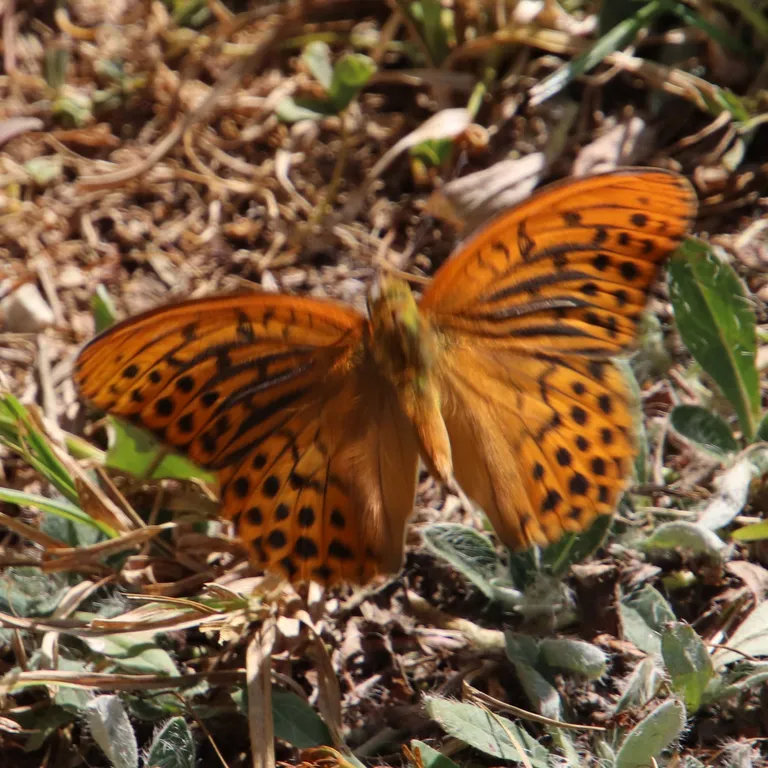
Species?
Argynnis paphia
